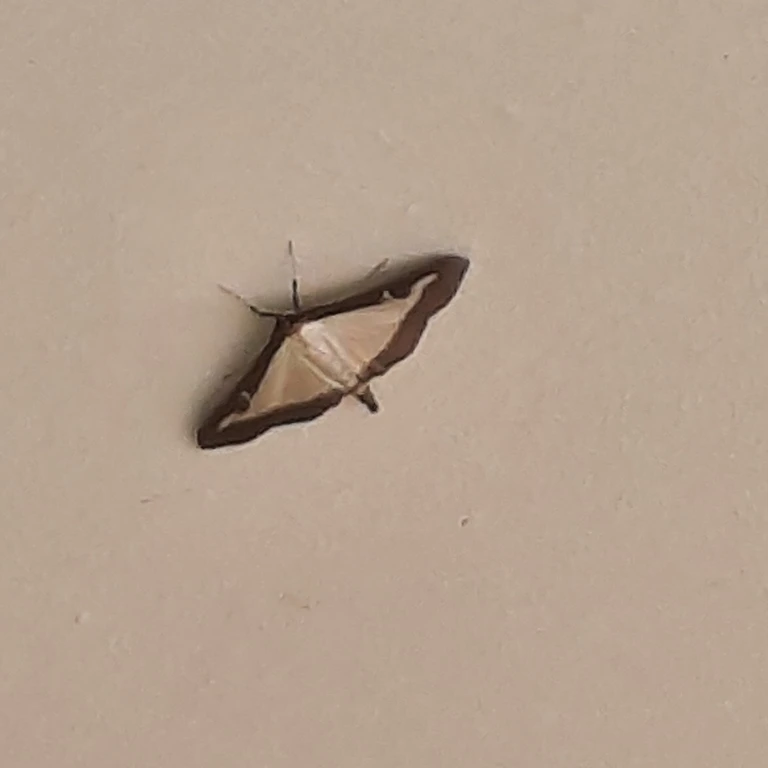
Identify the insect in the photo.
Cydalima perspectalis
